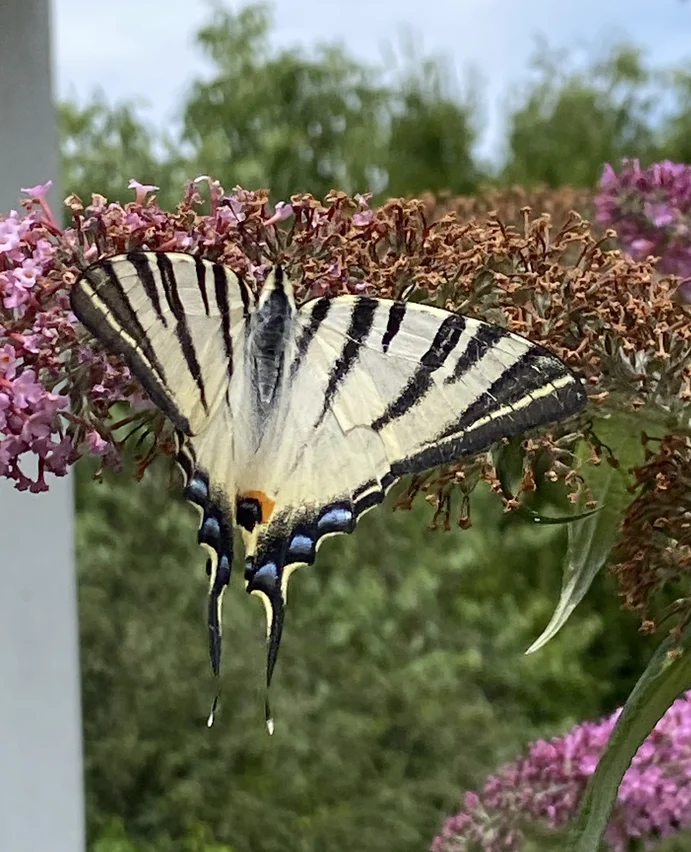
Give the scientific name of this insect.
Iphiclides podalirius
